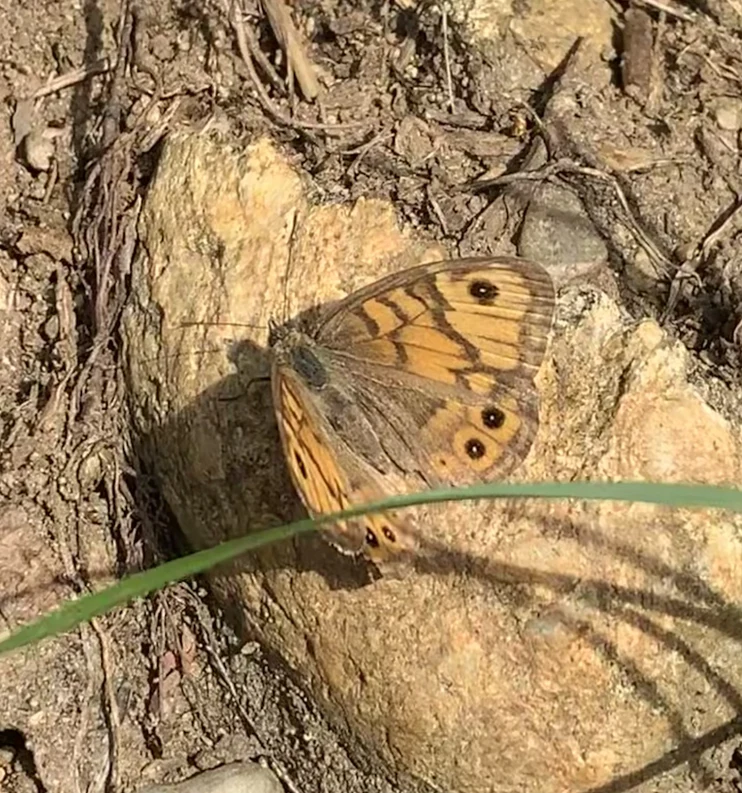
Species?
Lasiommata megera (also Pararge megera)
